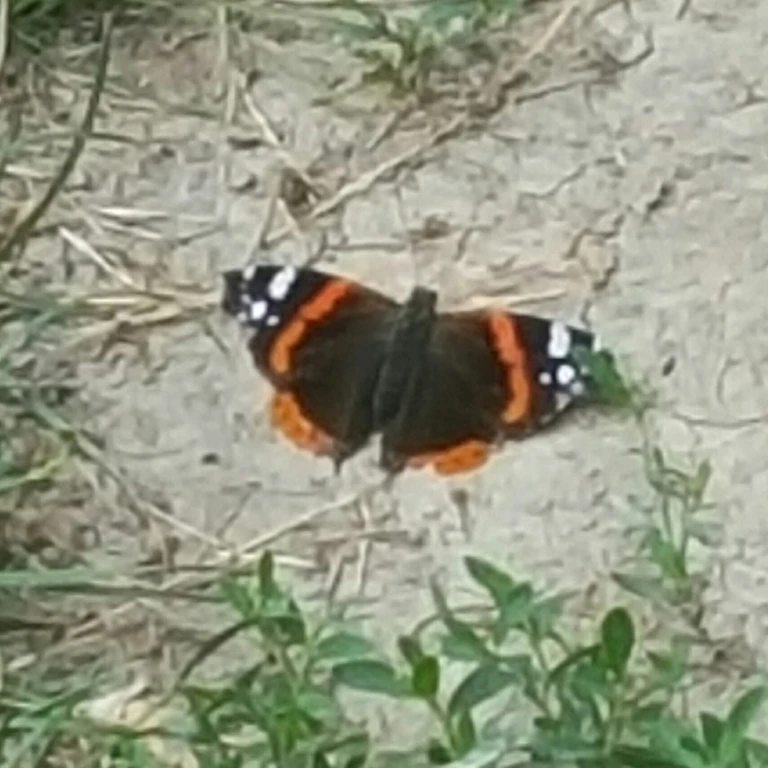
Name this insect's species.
Vanessa atalanta
